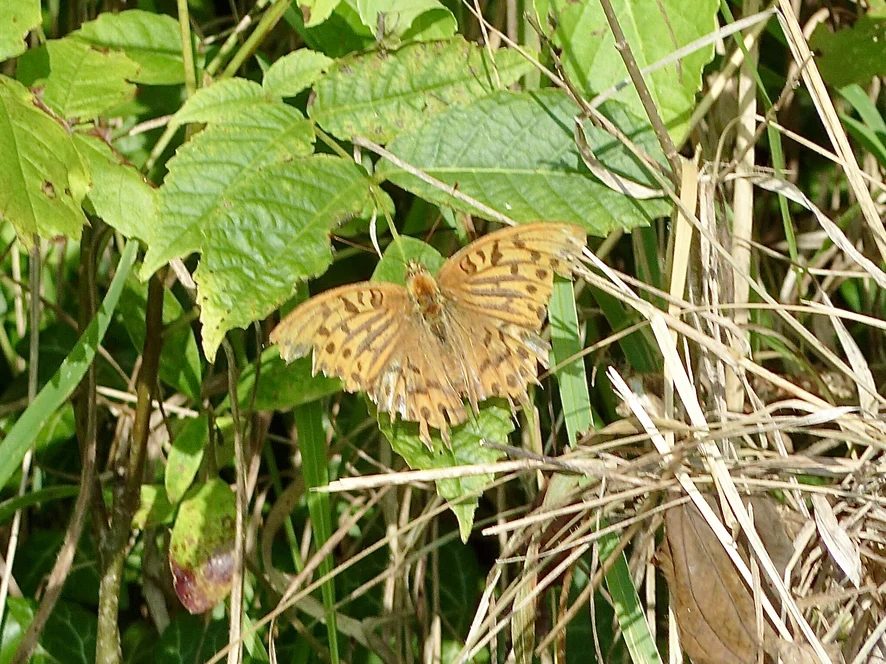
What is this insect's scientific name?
Argynnis paphia
